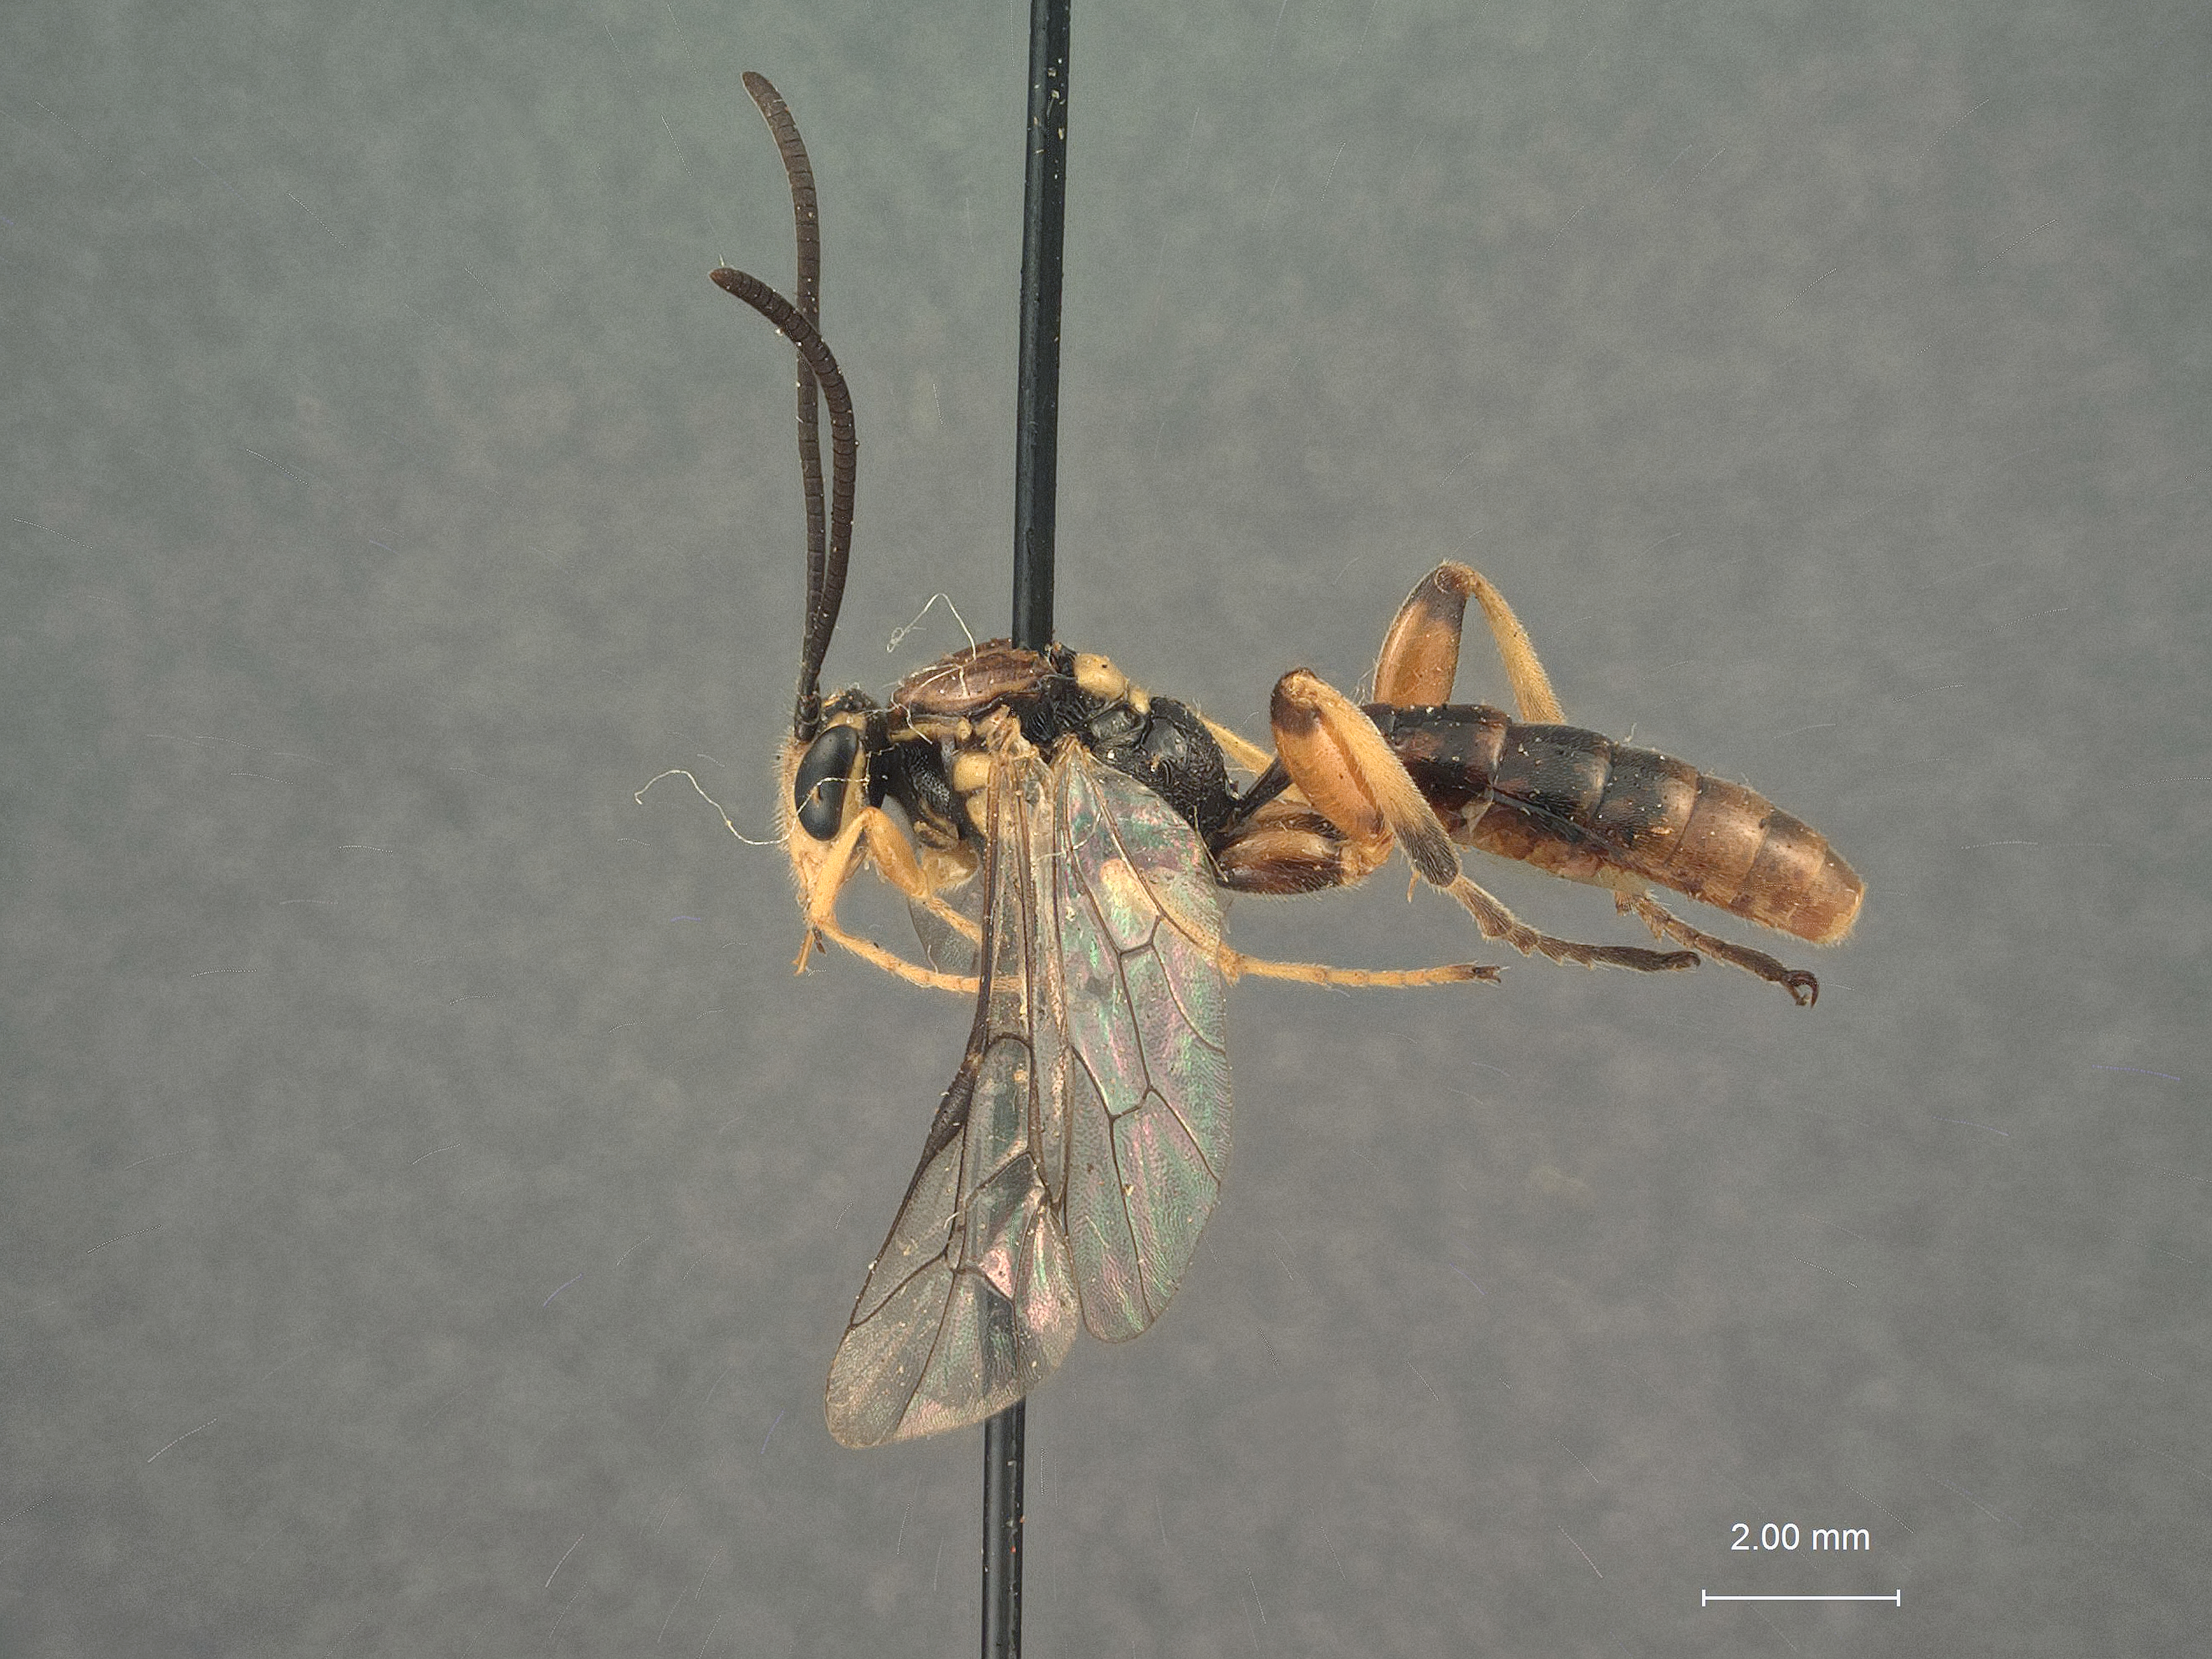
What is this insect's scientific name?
Labium rufiscutum
